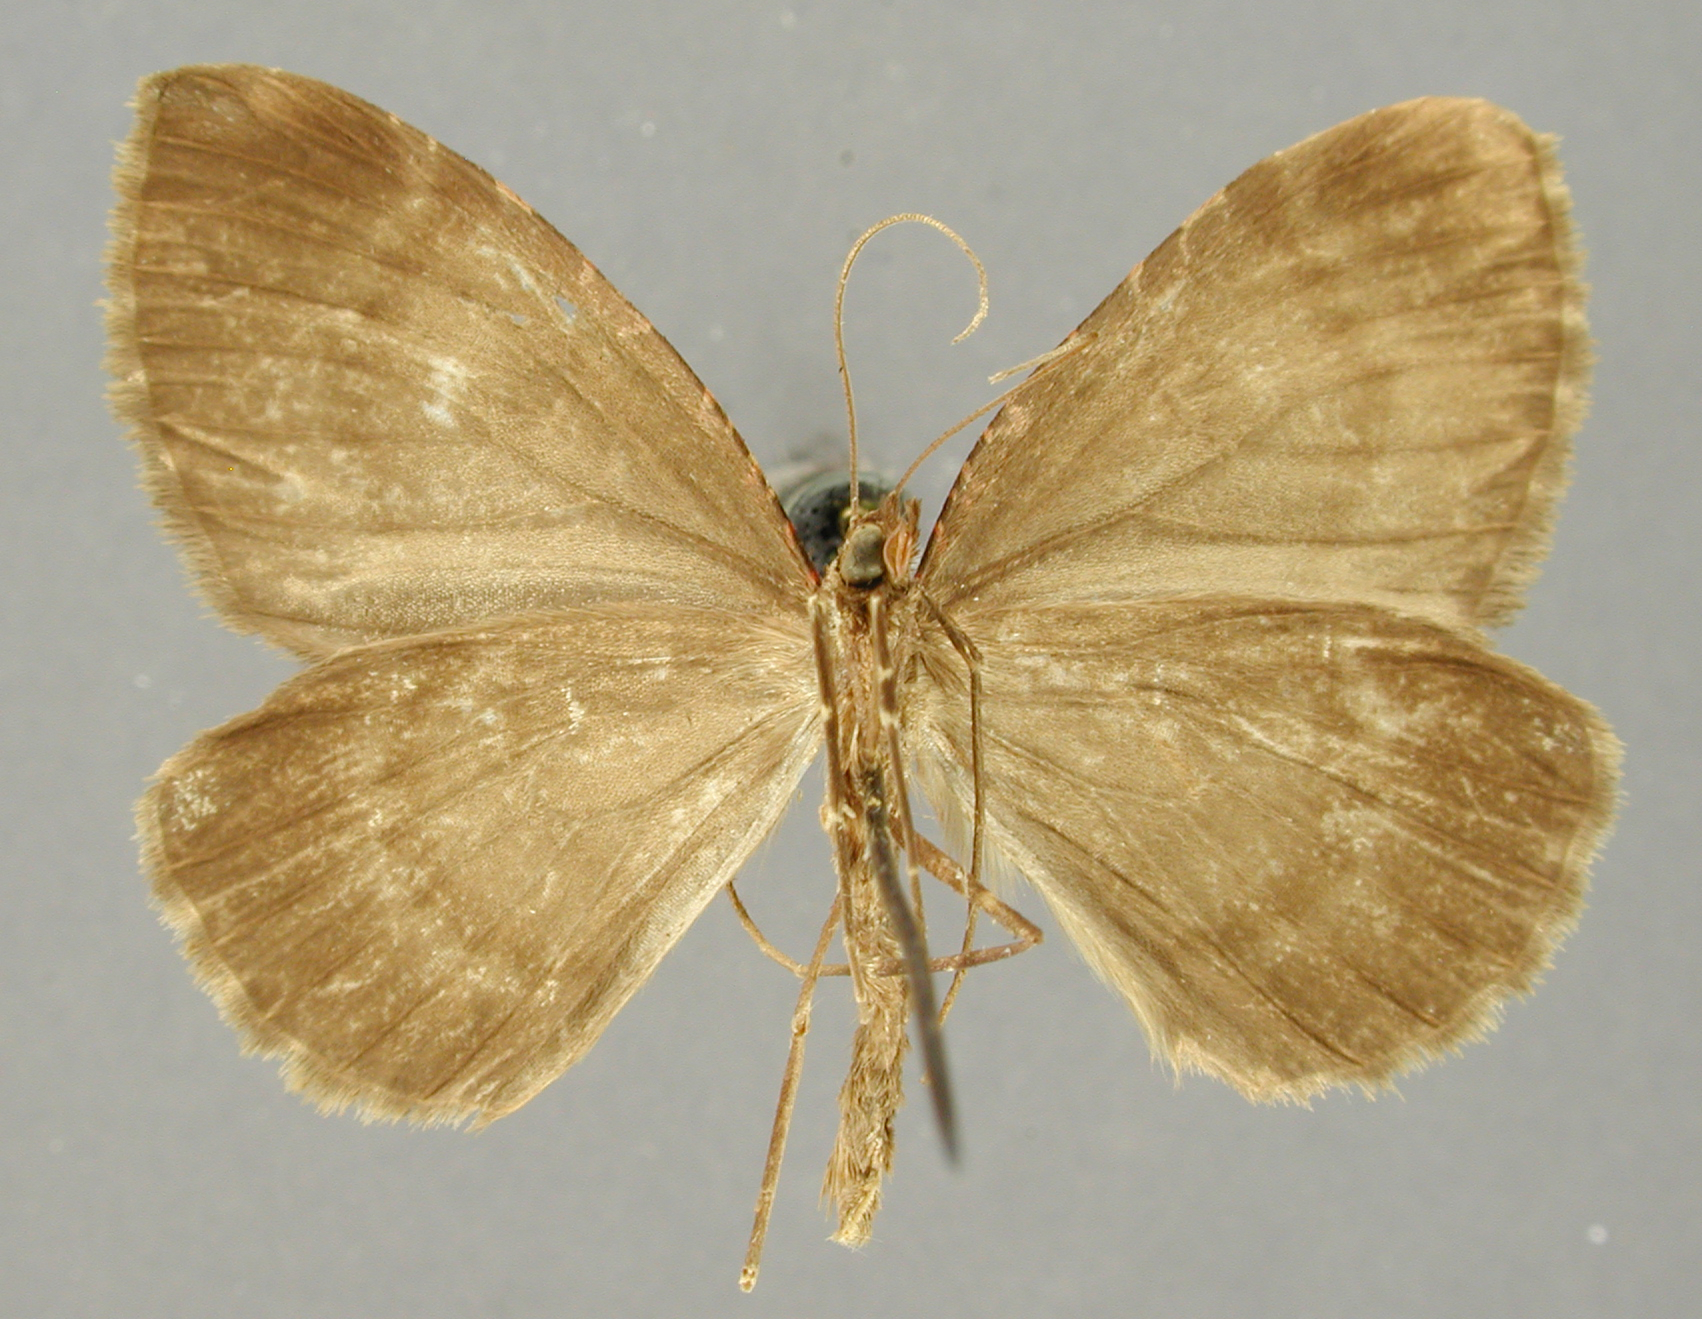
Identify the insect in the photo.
Hydriomena obfuscescens
